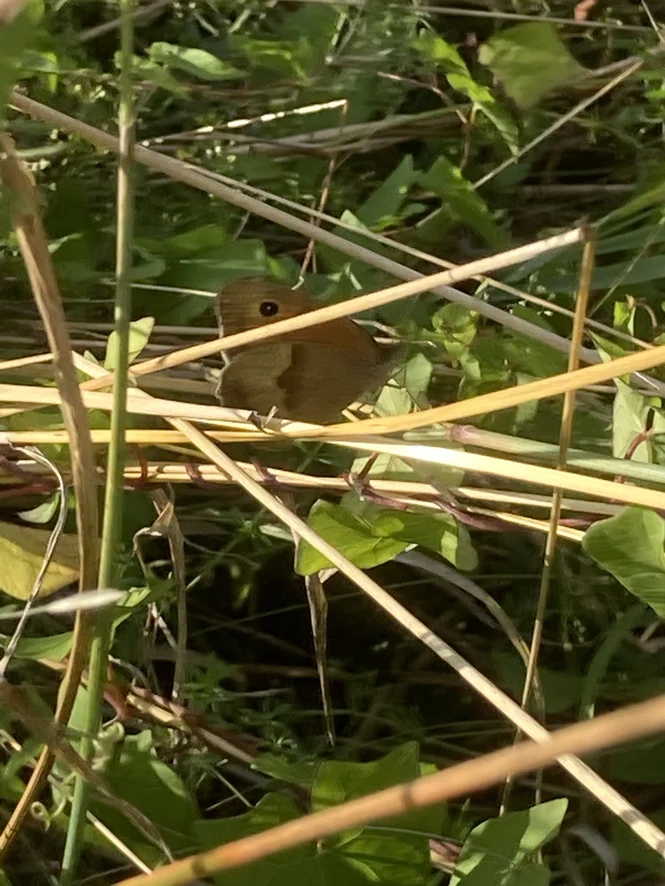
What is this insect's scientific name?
Maniola jurtina
